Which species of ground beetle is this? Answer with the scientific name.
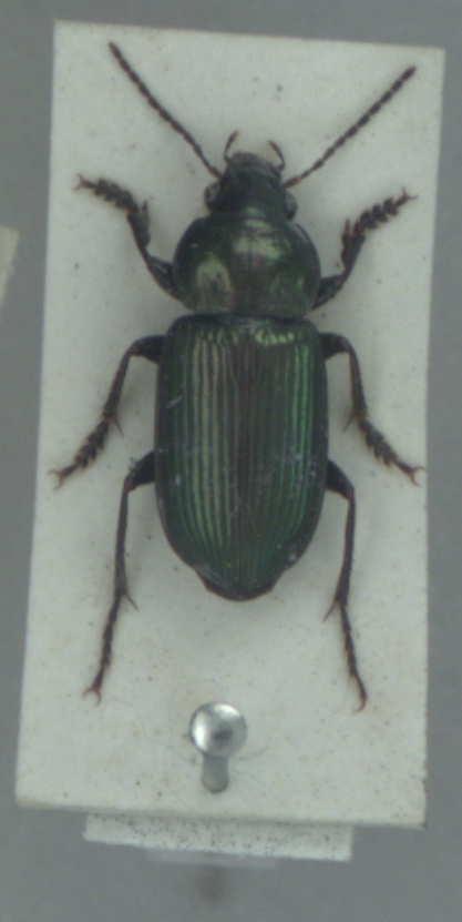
Anisodactylus poeciloides
